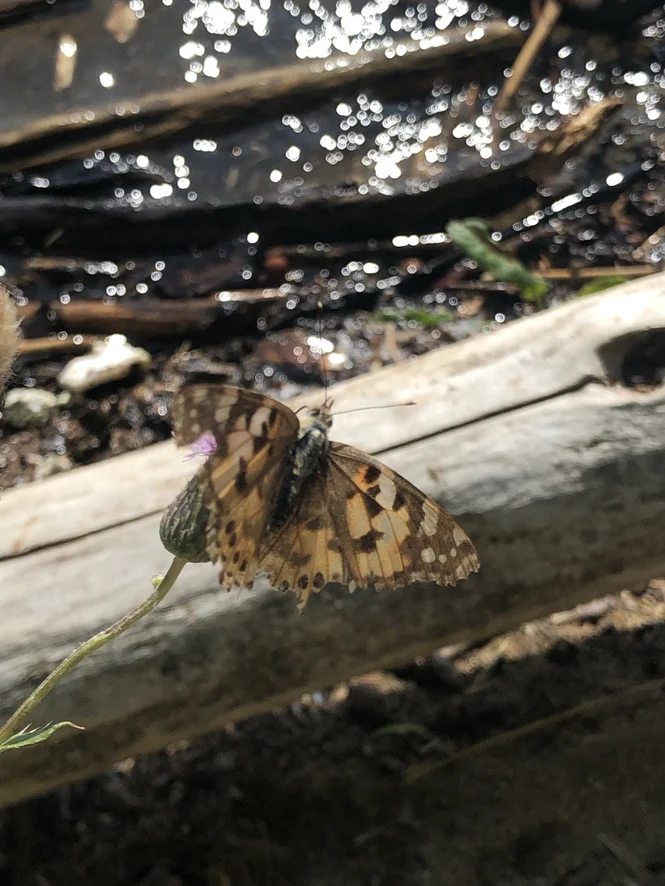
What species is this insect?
Vanessa cardui
